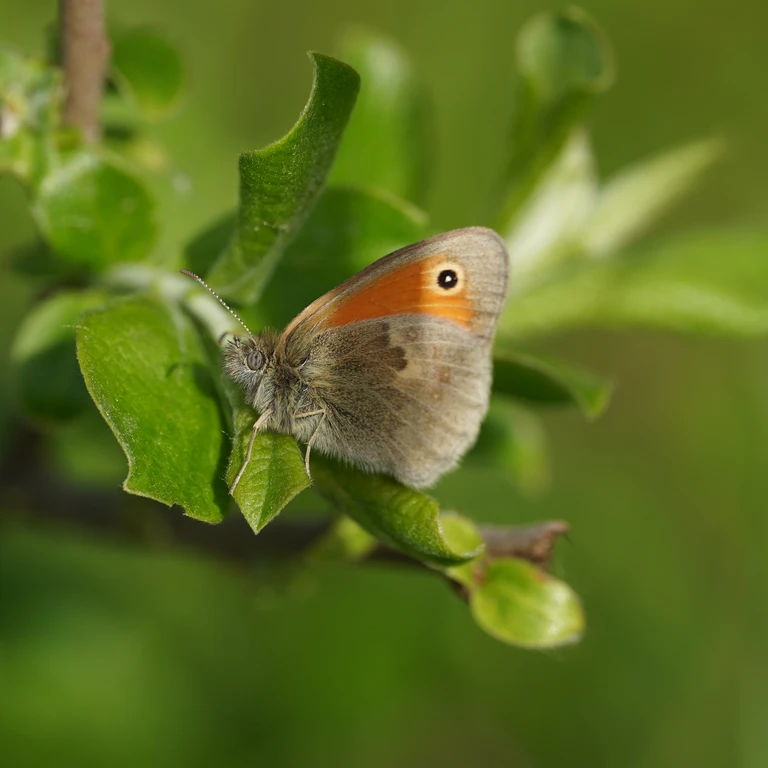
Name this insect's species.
Coenonympha pamphilus
